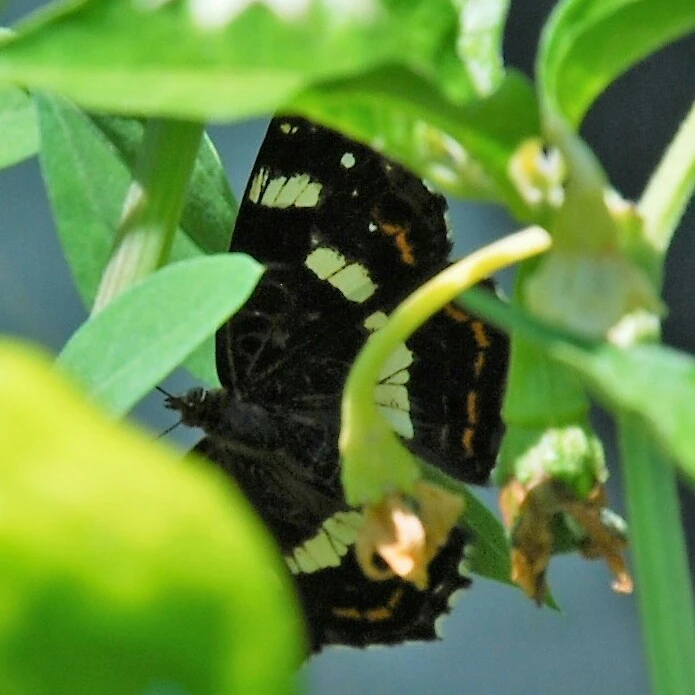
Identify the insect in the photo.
Araschnia levana
